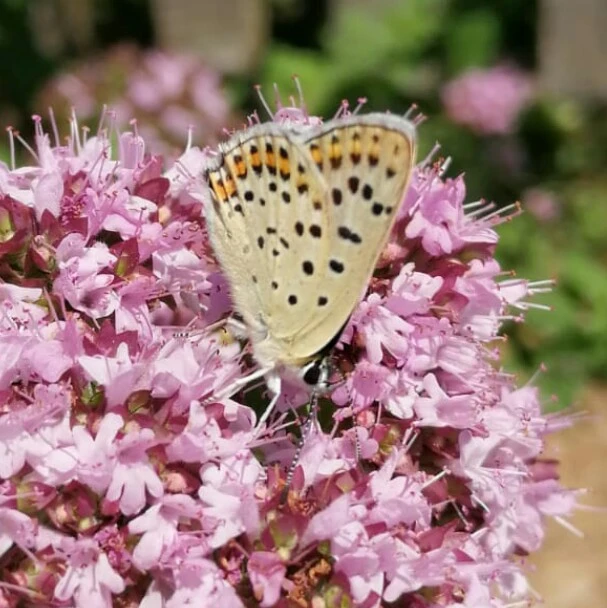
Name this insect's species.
Lycaena tityrus (also Loweia tityrus)
